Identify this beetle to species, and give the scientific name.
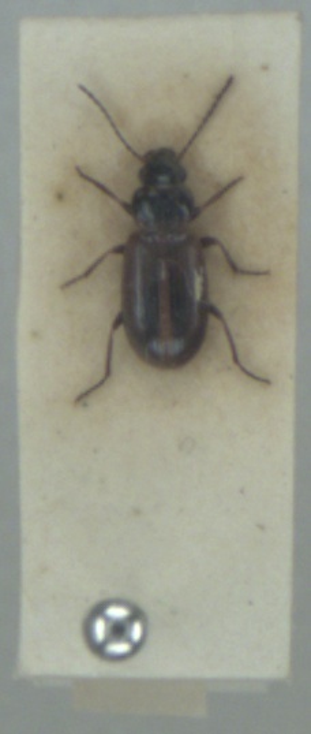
Dicheirotrichus cognatus
